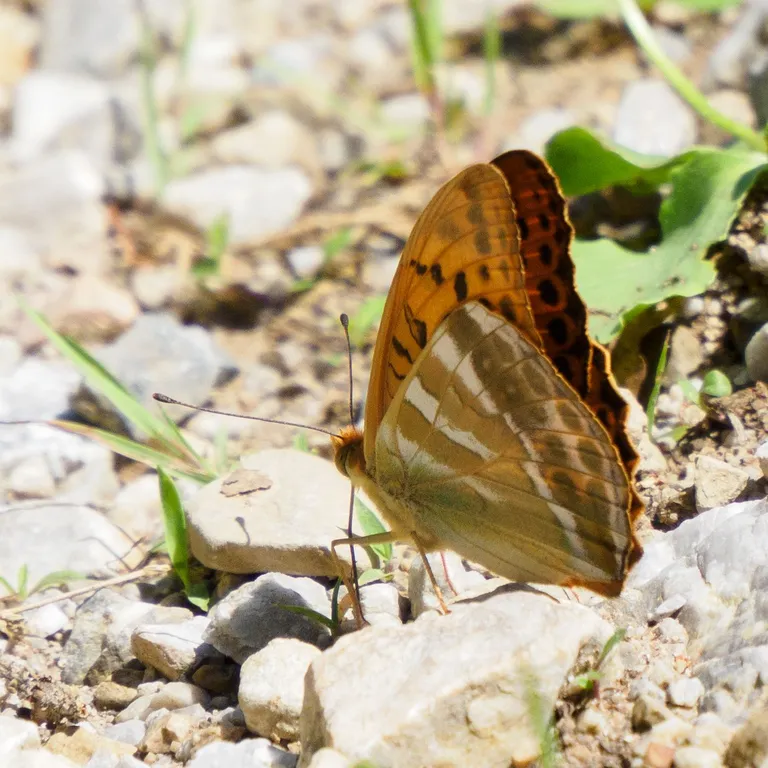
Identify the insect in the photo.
Argynnis paphia
